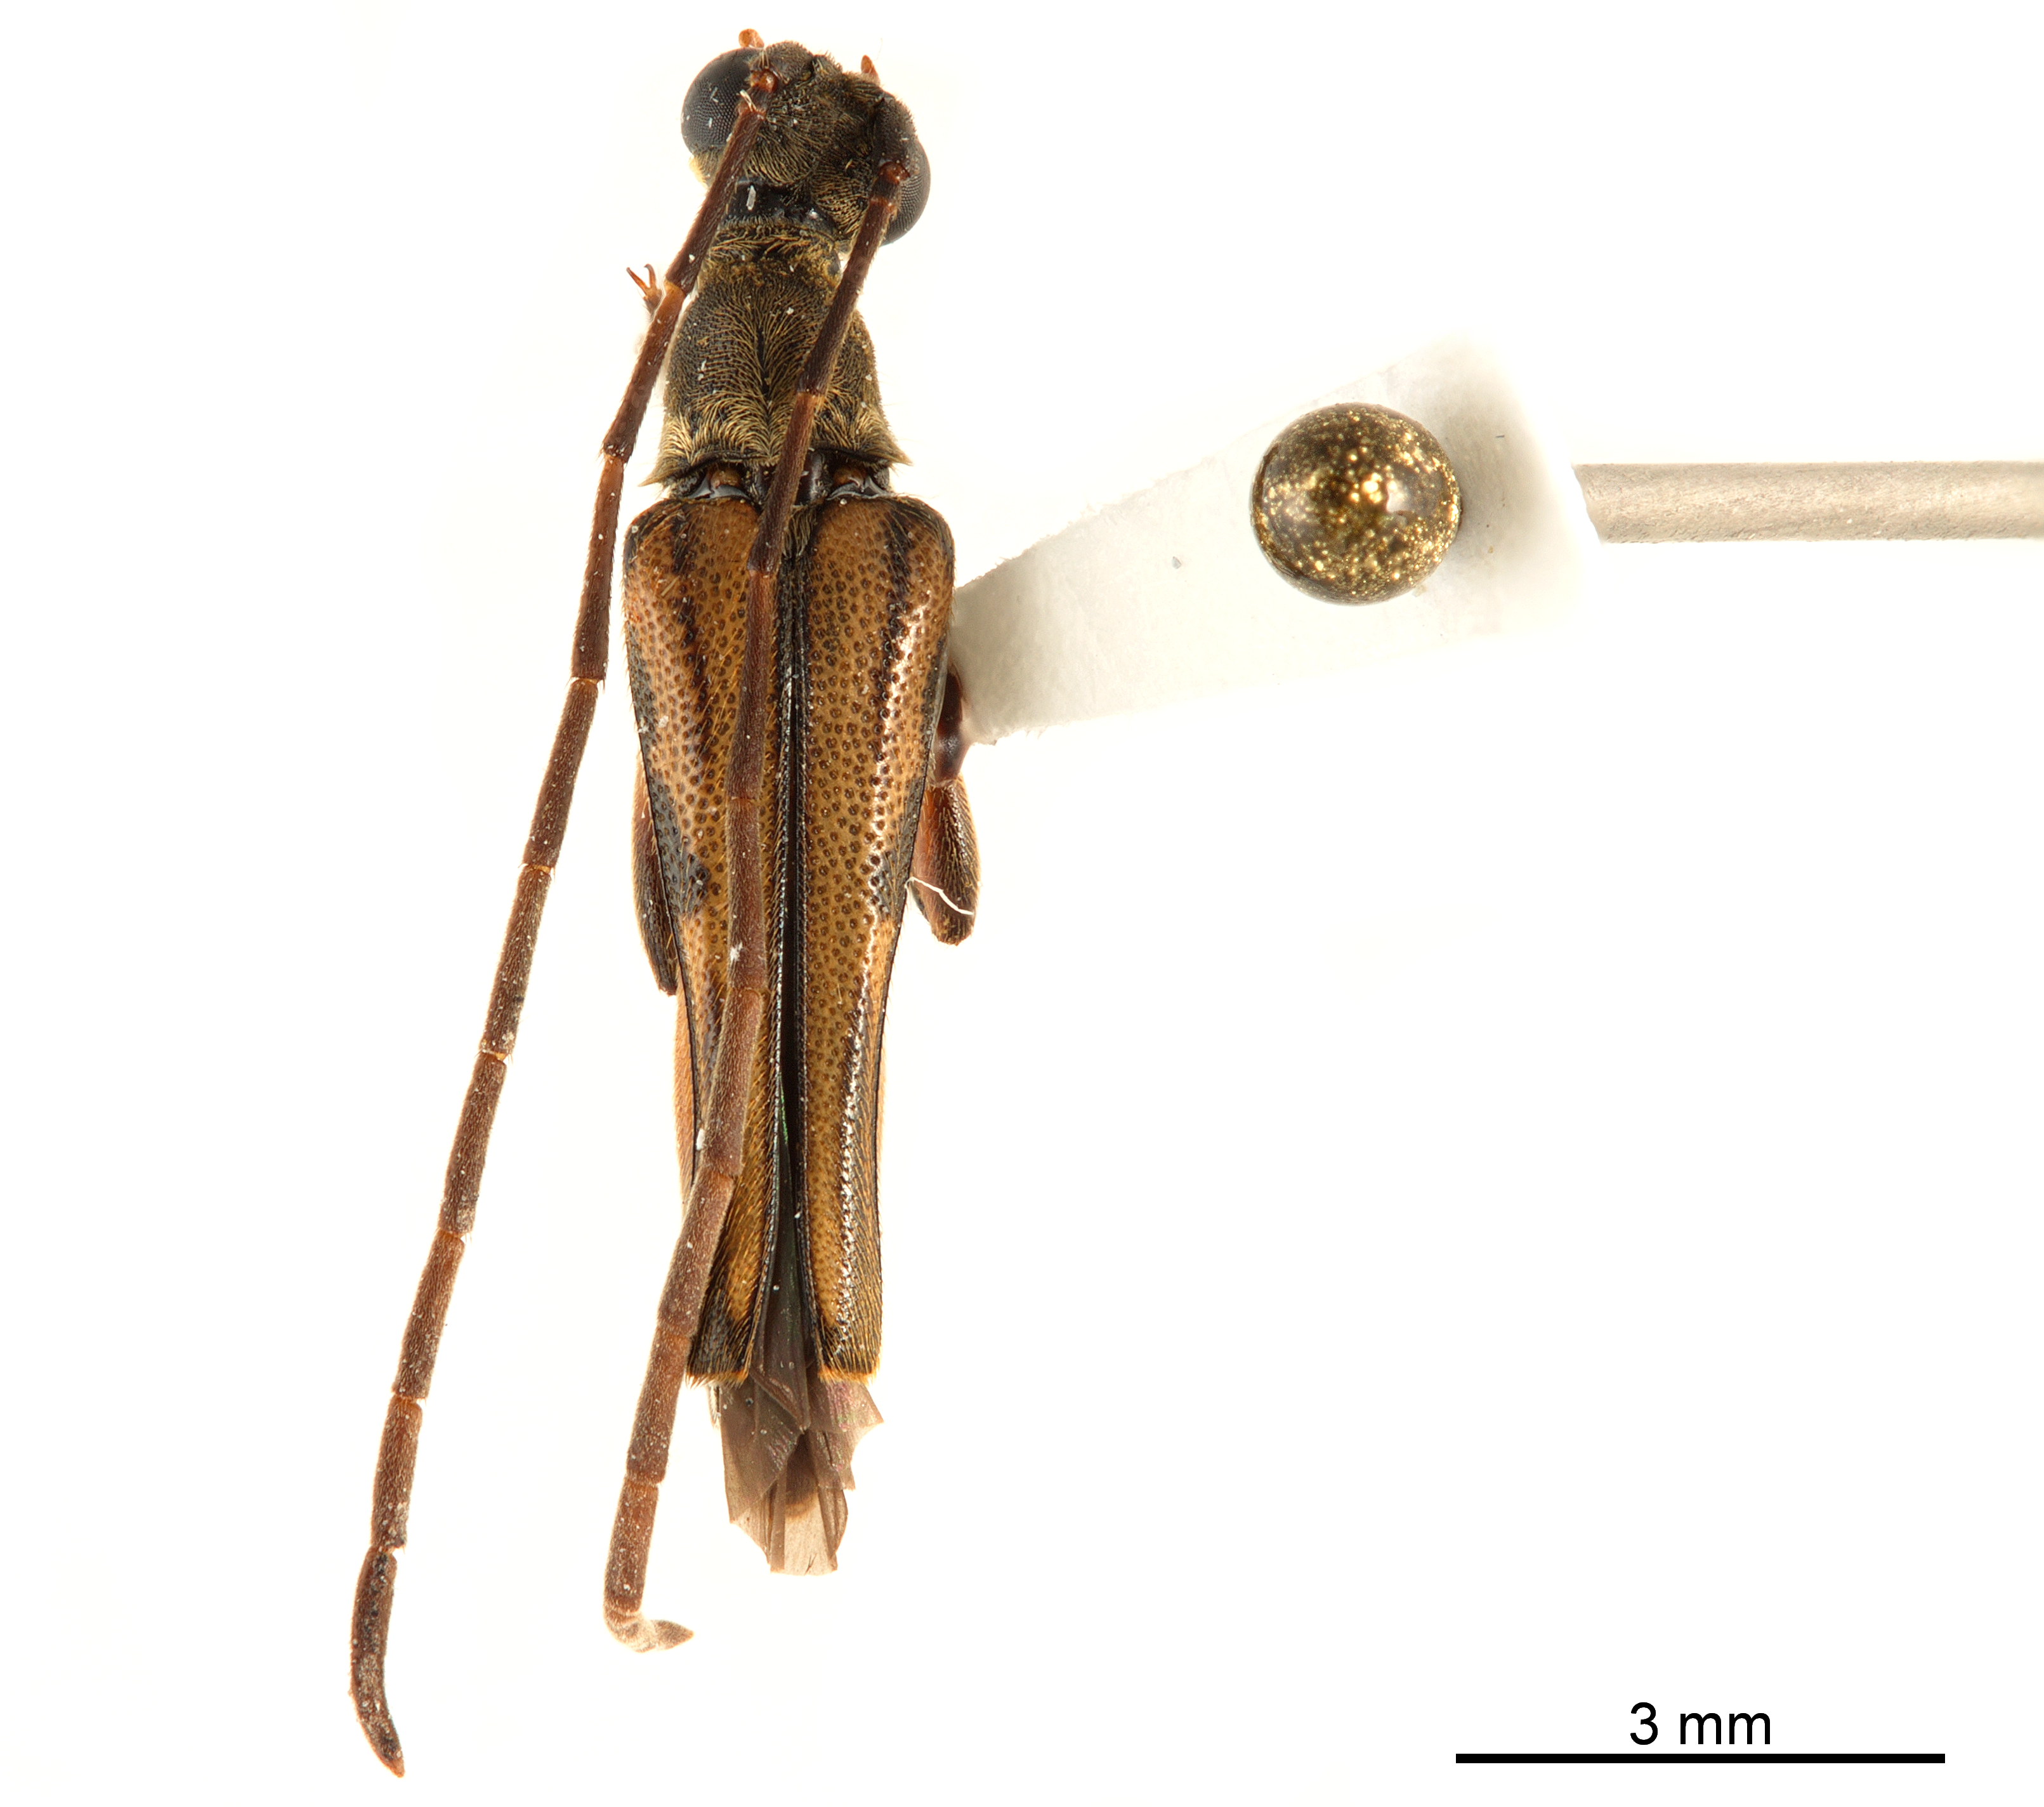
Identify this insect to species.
Parastrangalis lineoligeroides
